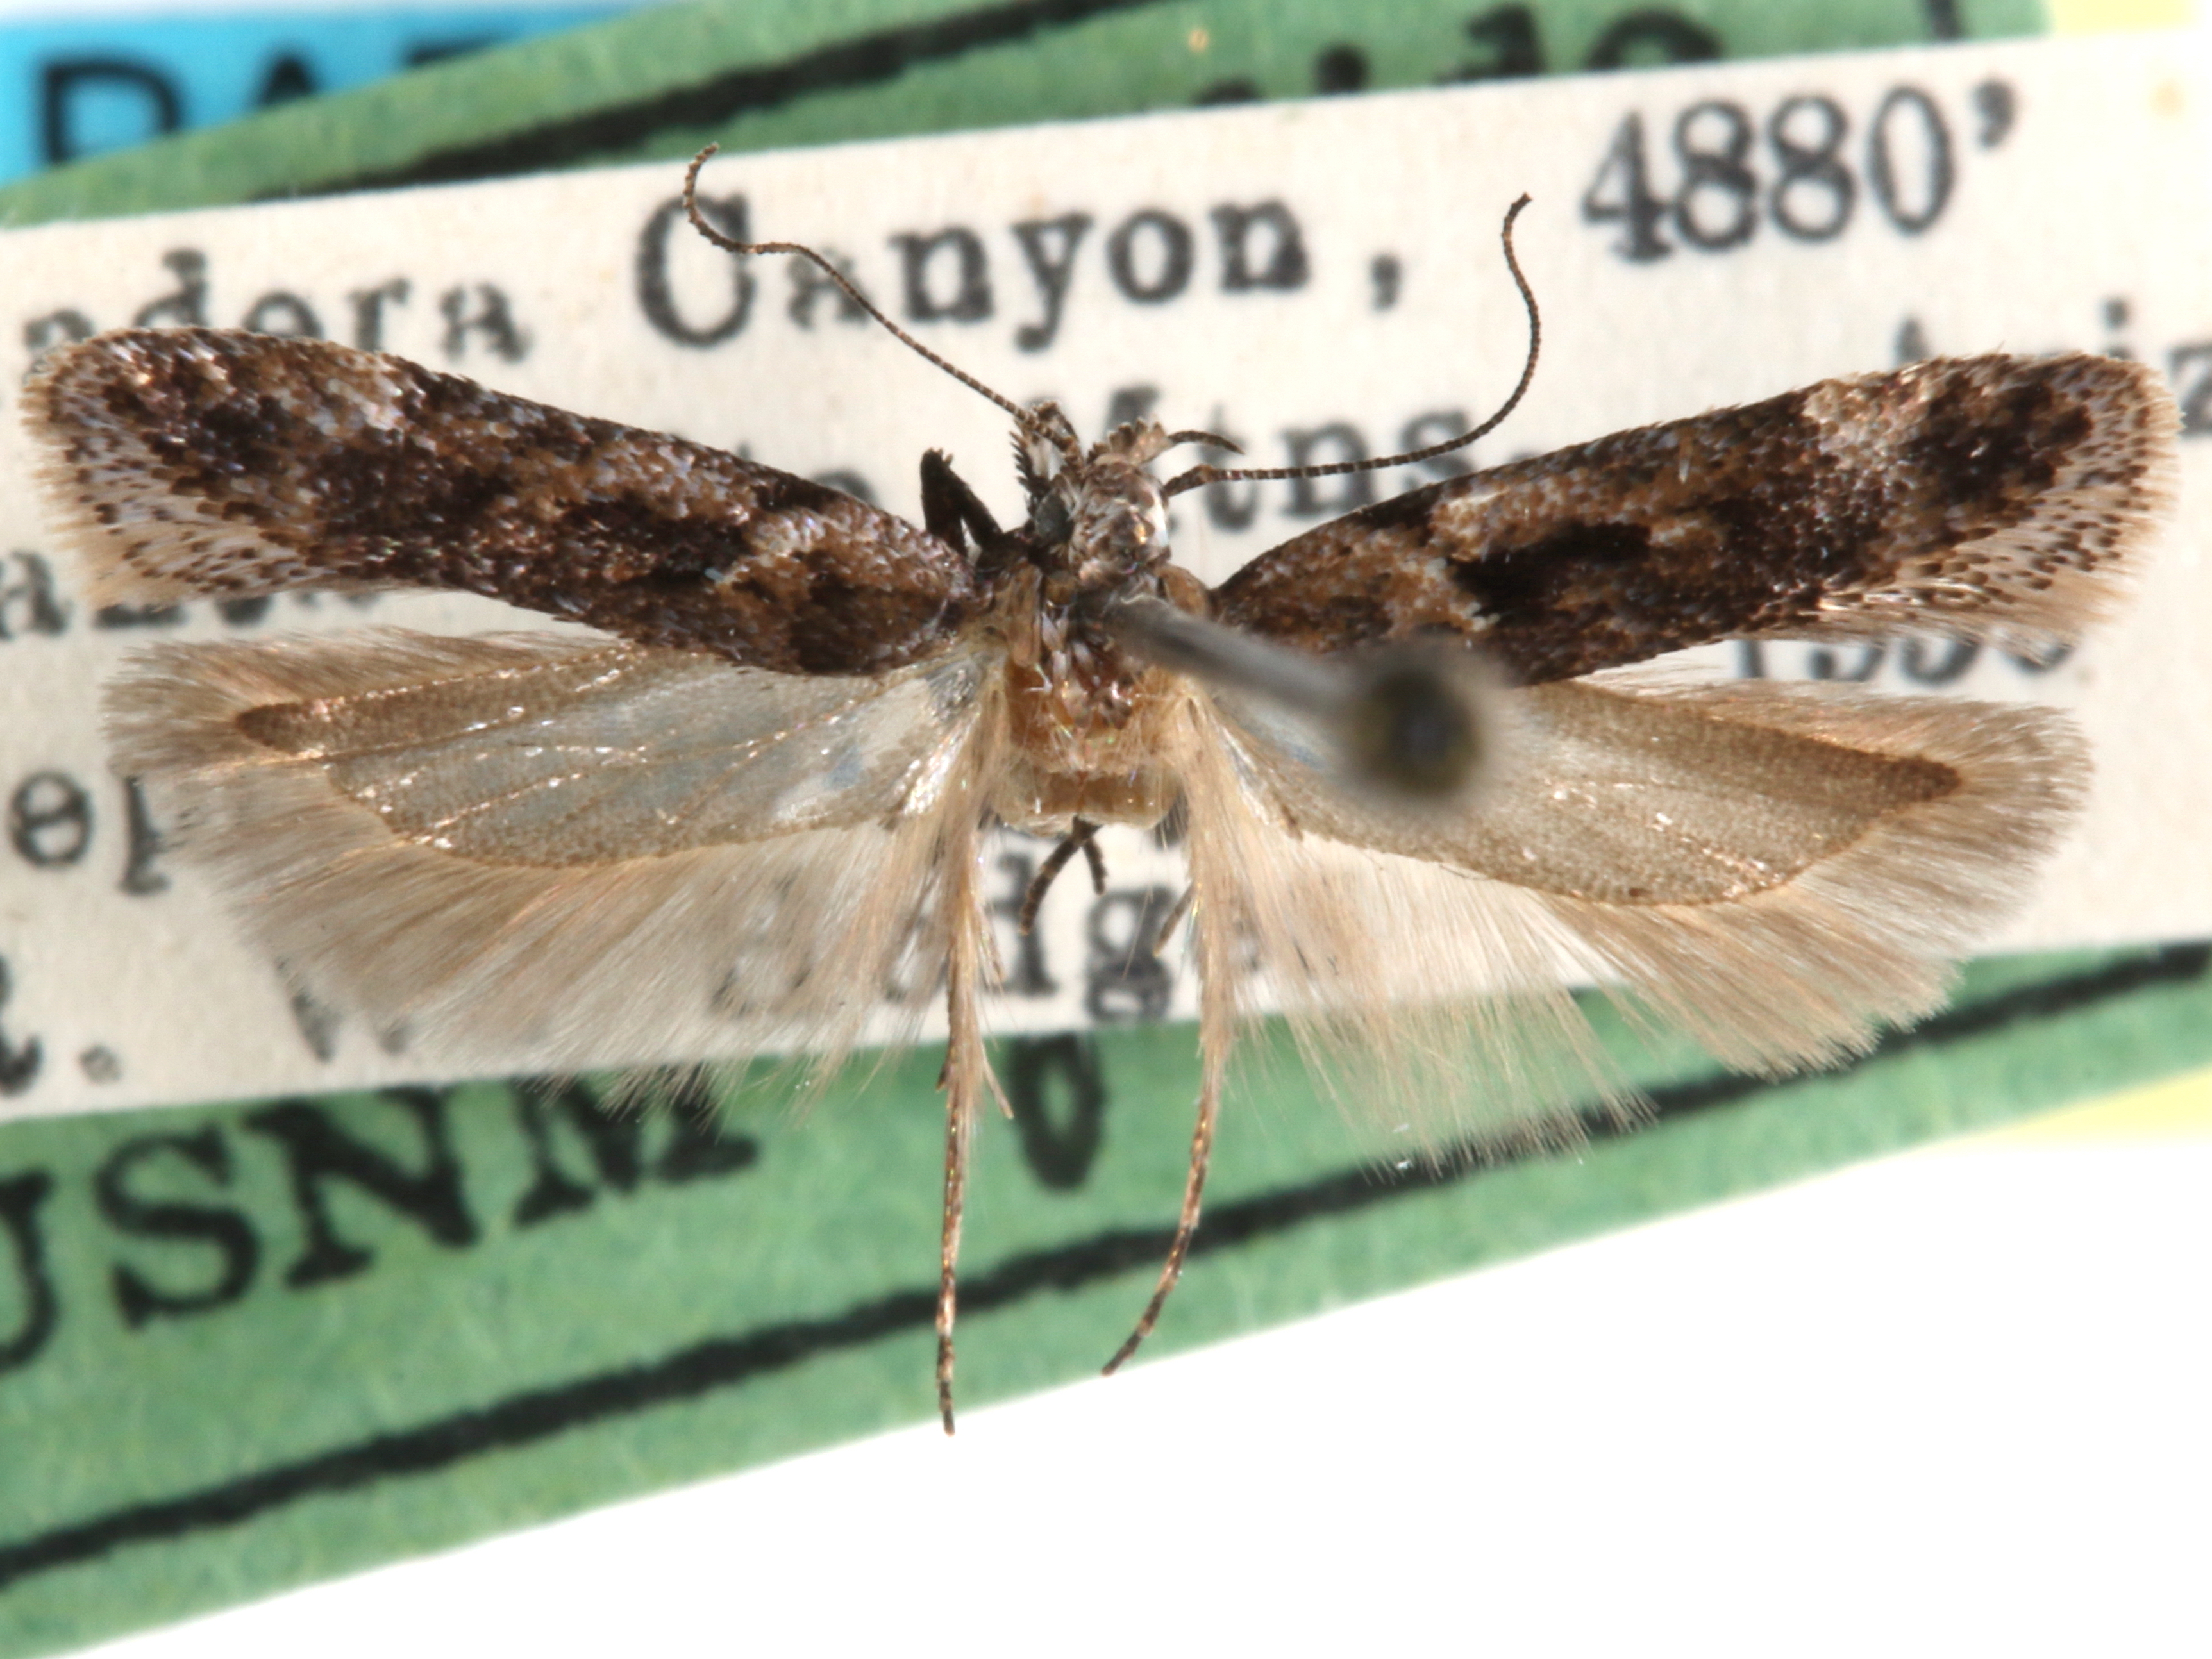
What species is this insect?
Chionodes innox
